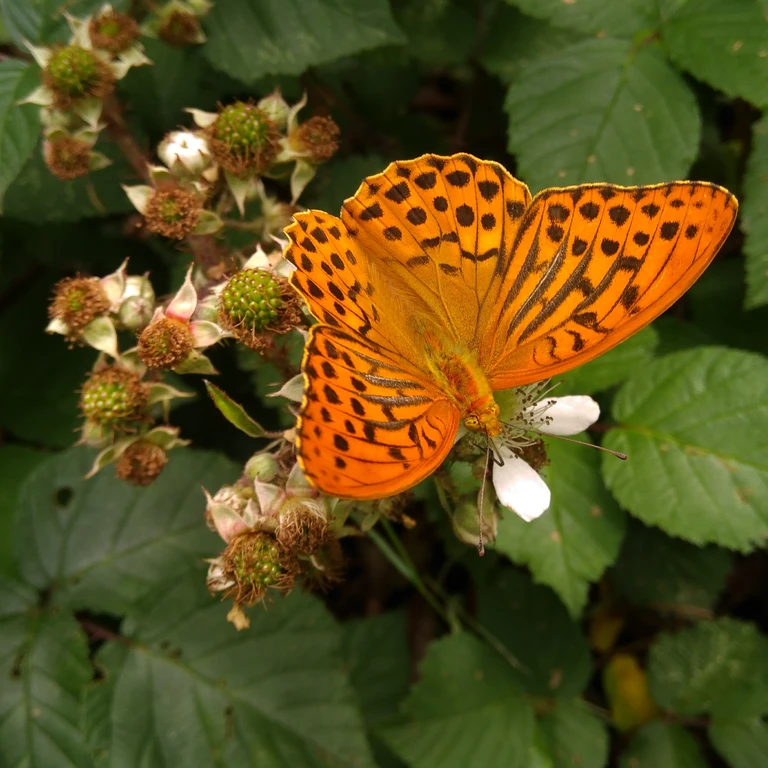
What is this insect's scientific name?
Argynnis paphia
